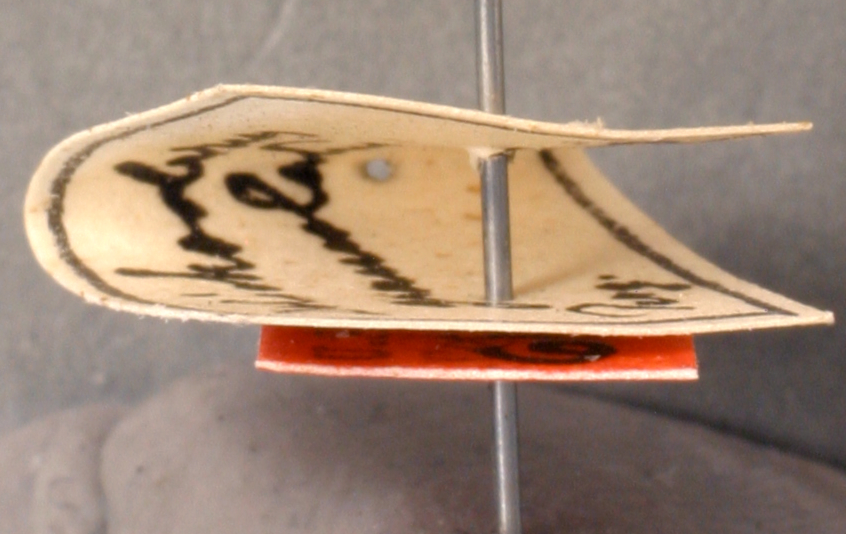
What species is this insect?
Dolichoderus granulatus
